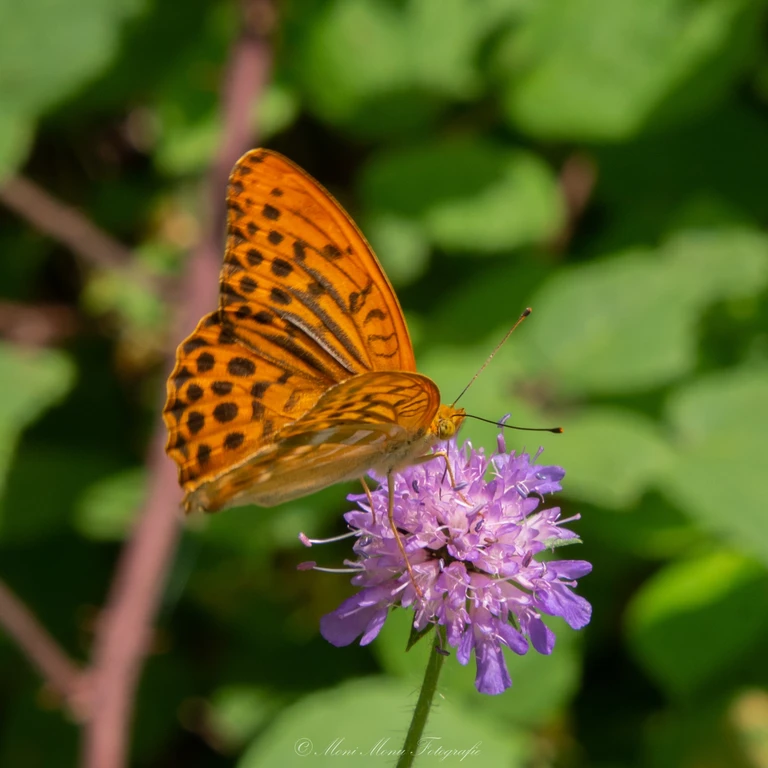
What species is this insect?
Argynnis paphia
